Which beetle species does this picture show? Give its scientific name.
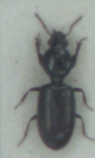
Dyschirius salinus
